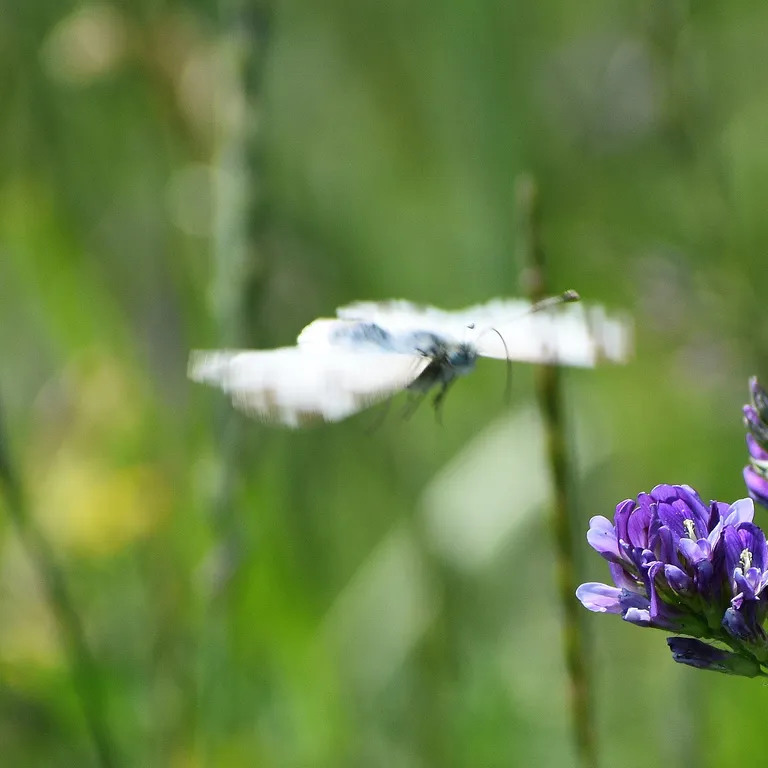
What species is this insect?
Pontia edusa
